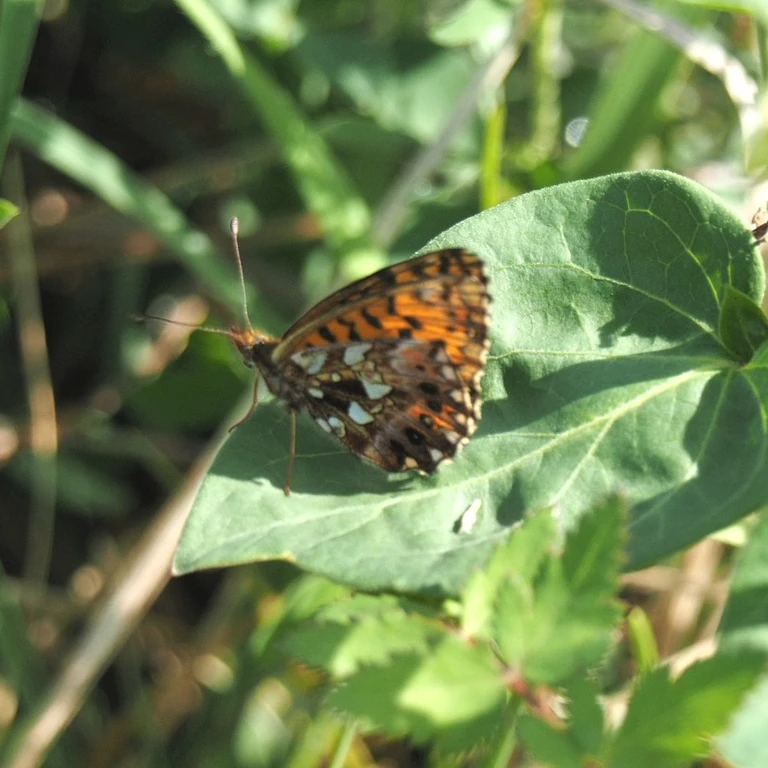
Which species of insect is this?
Boloria dia
